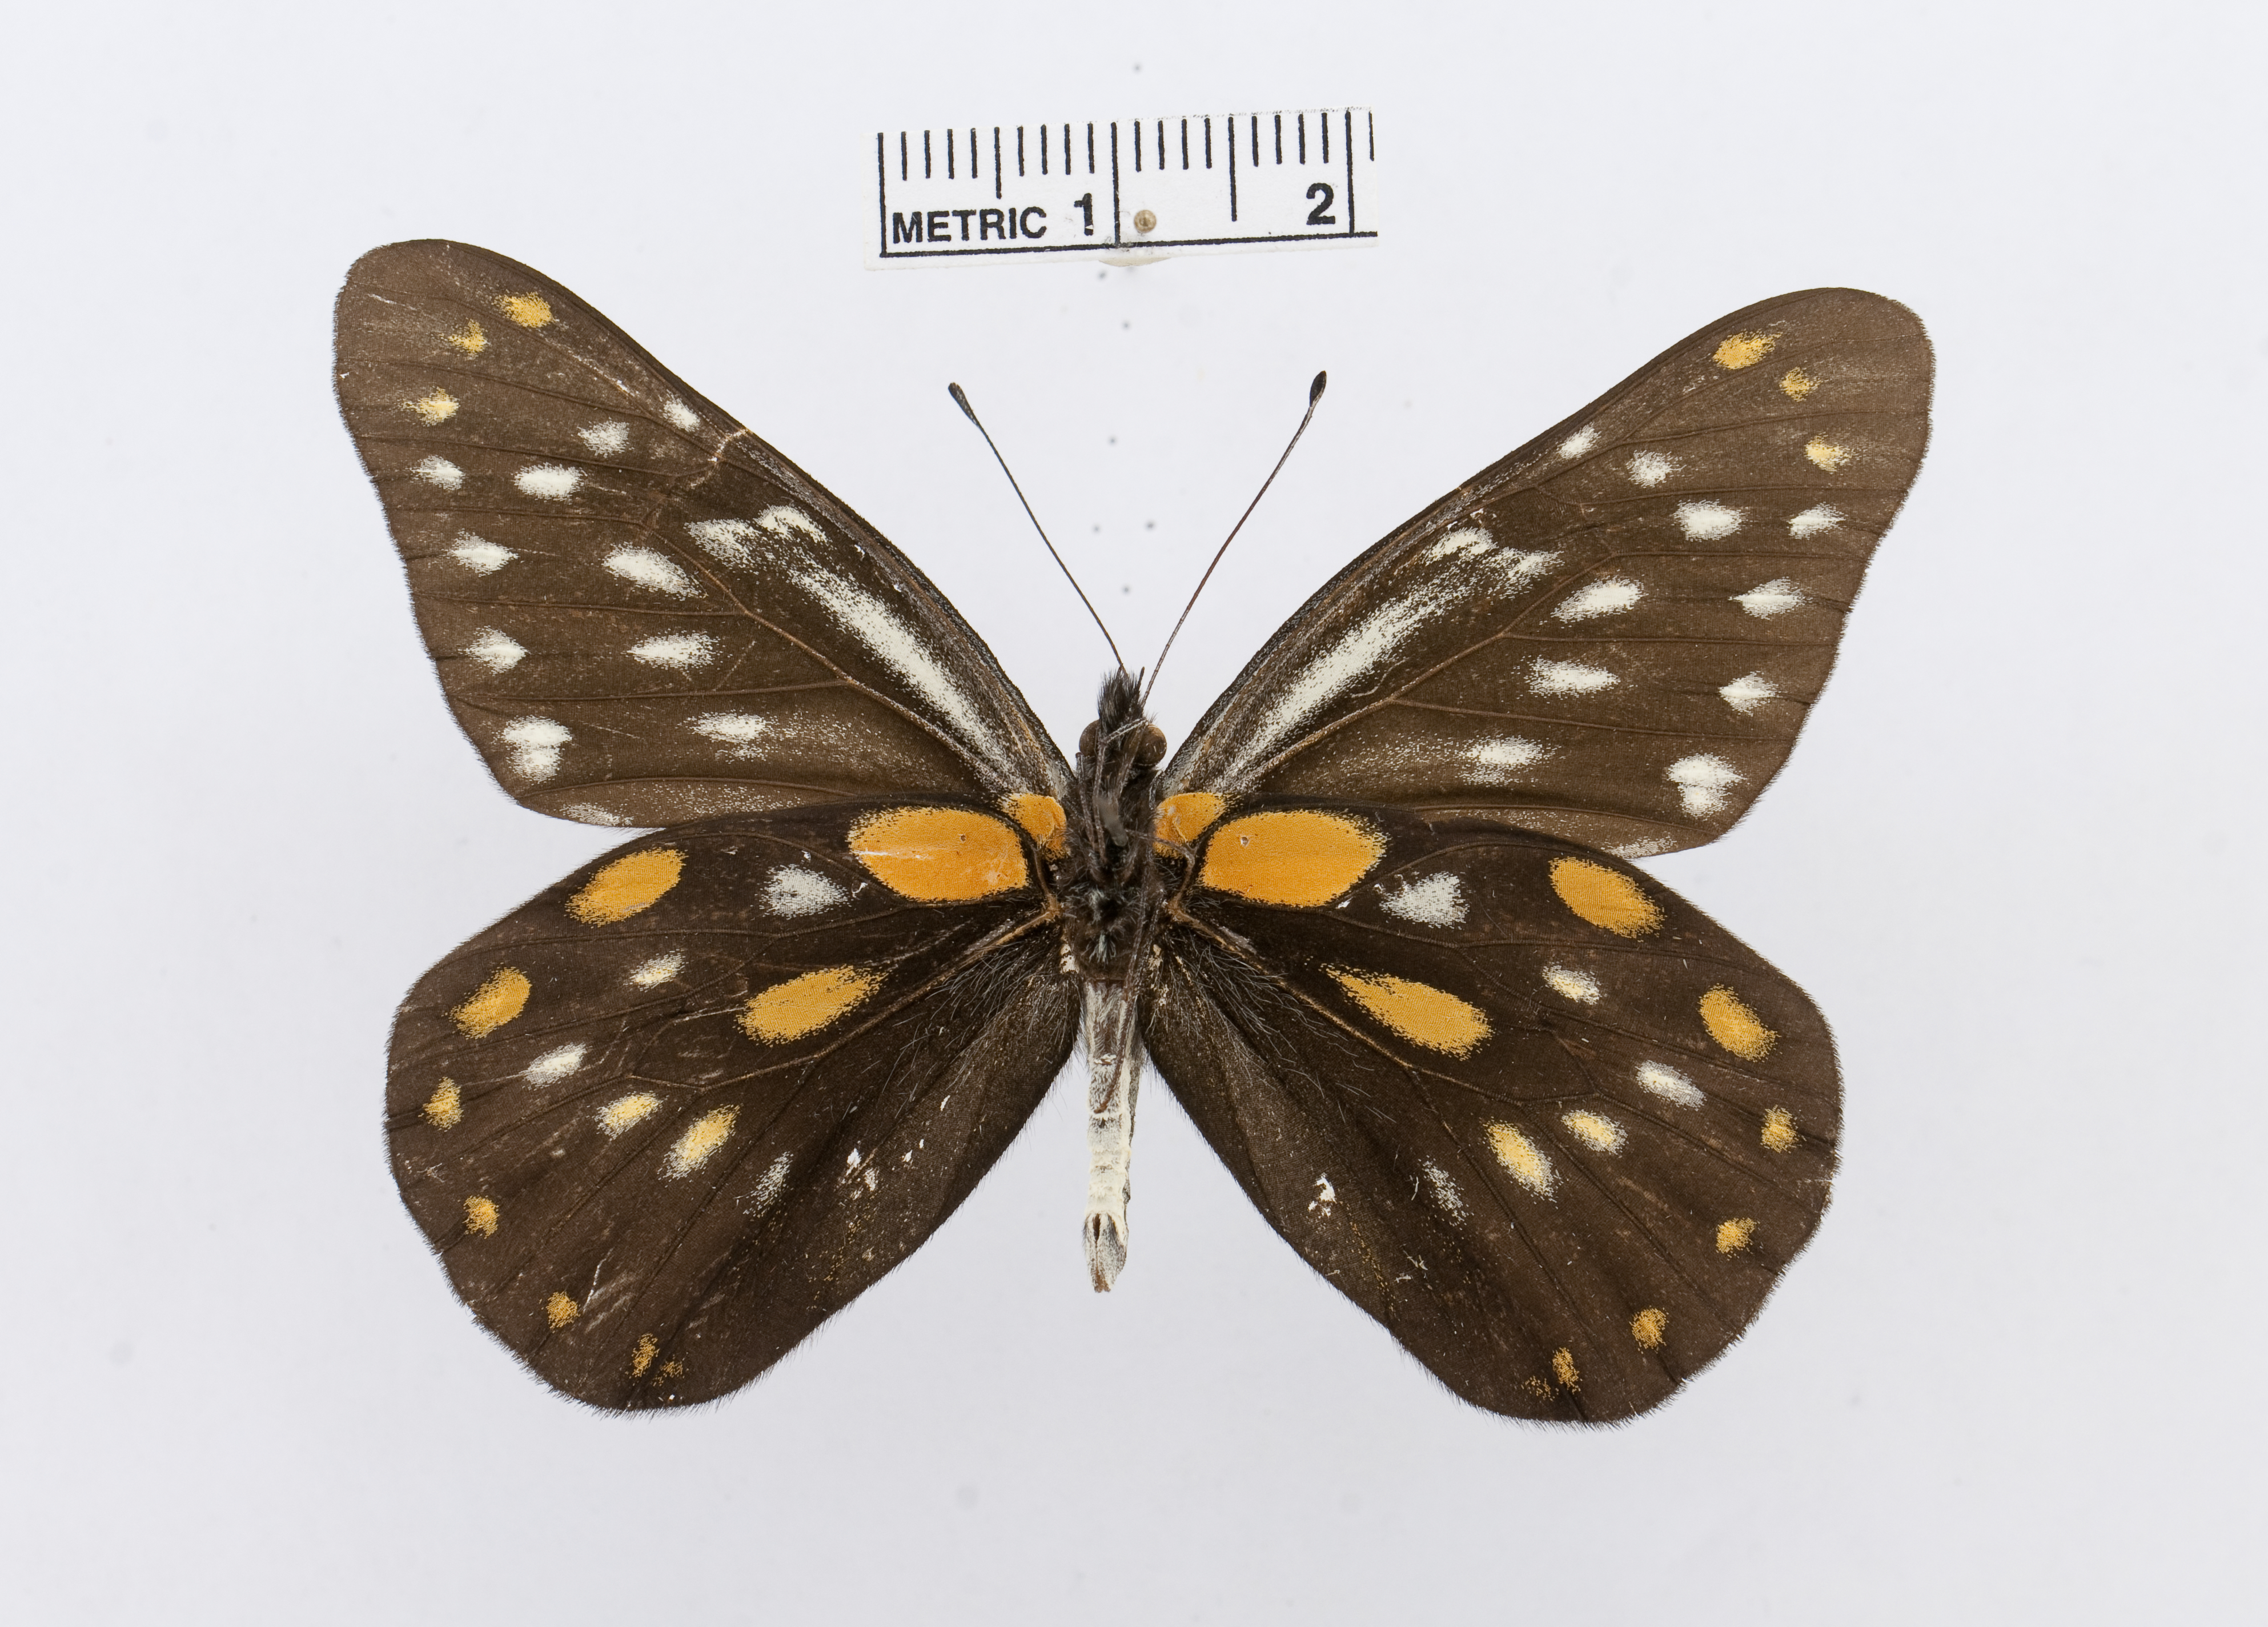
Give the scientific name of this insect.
Delias berinda
